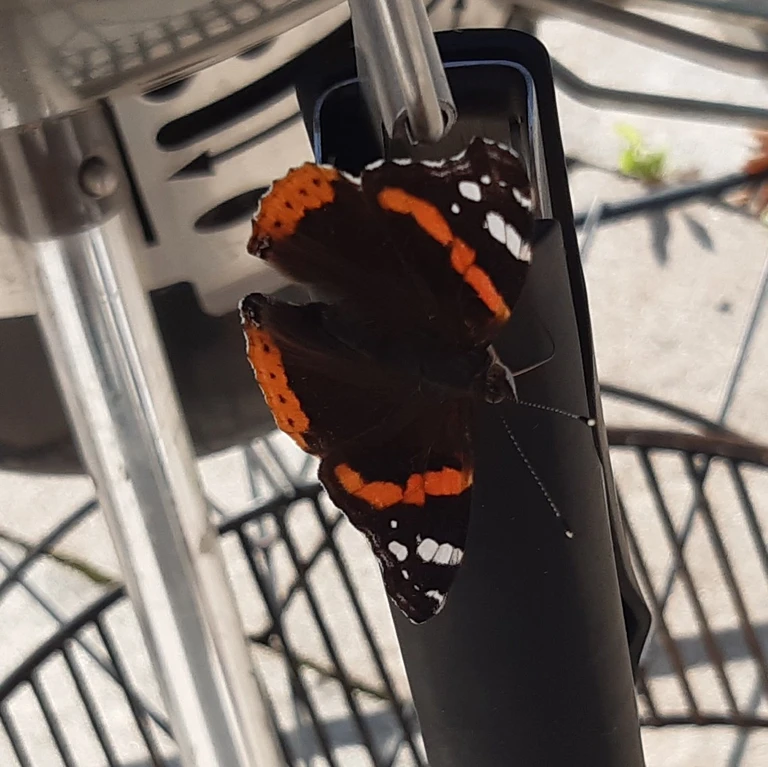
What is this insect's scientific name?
Vanessa atalanta
